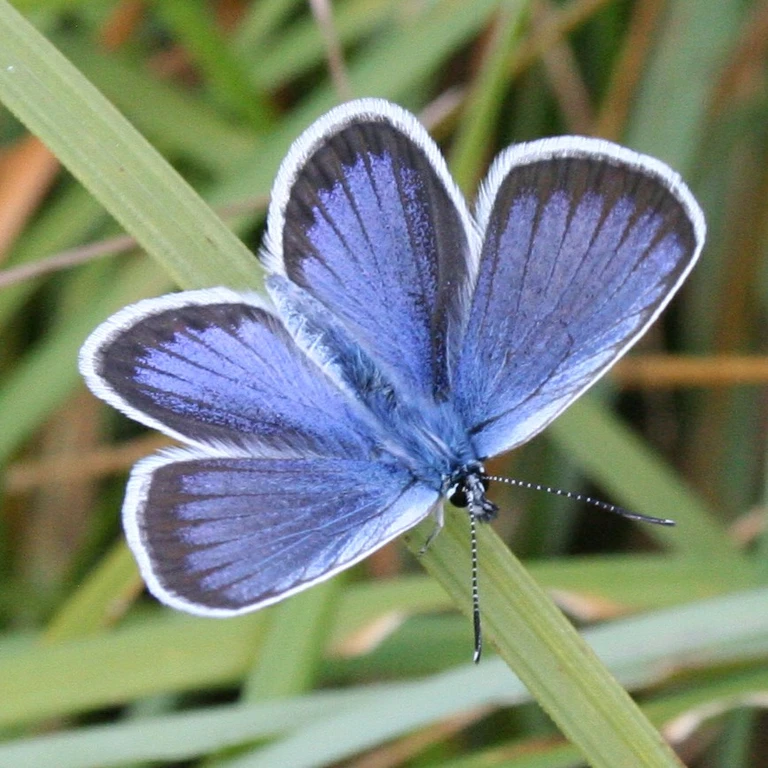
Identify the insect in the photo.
Plebejus argus
